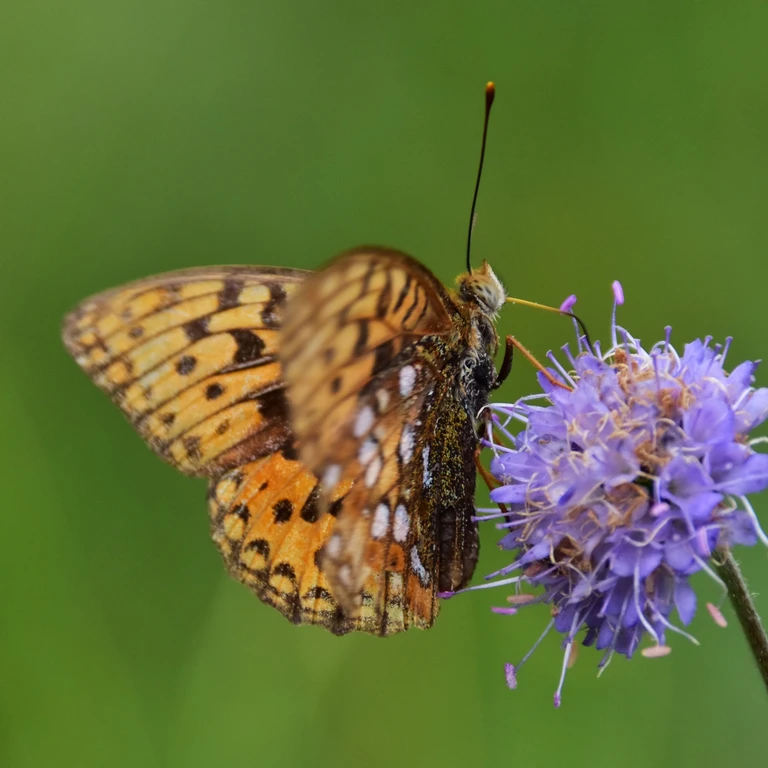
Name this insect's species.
Fabriciana adippe
